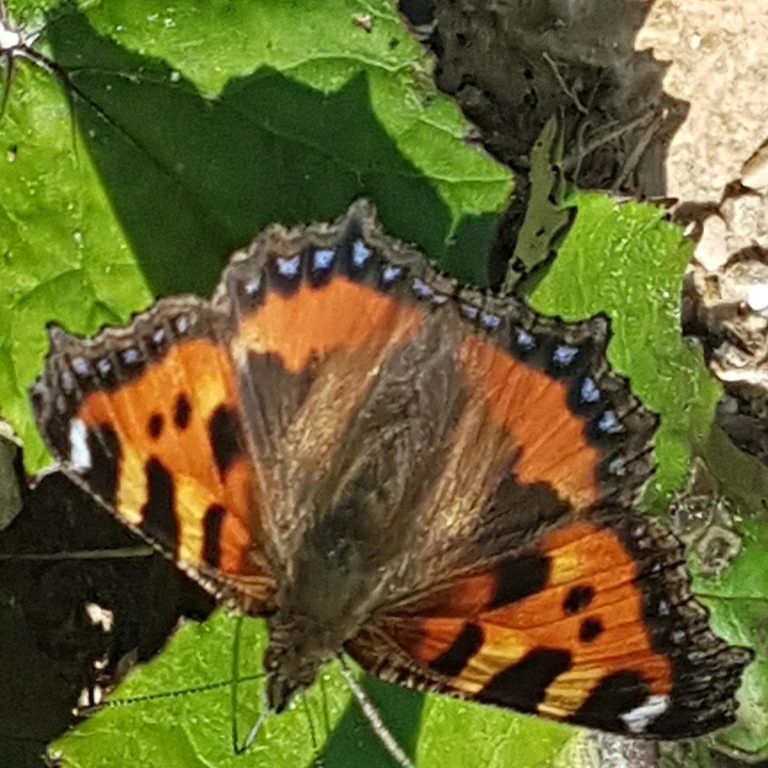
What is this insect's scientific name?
Aglais urticae
